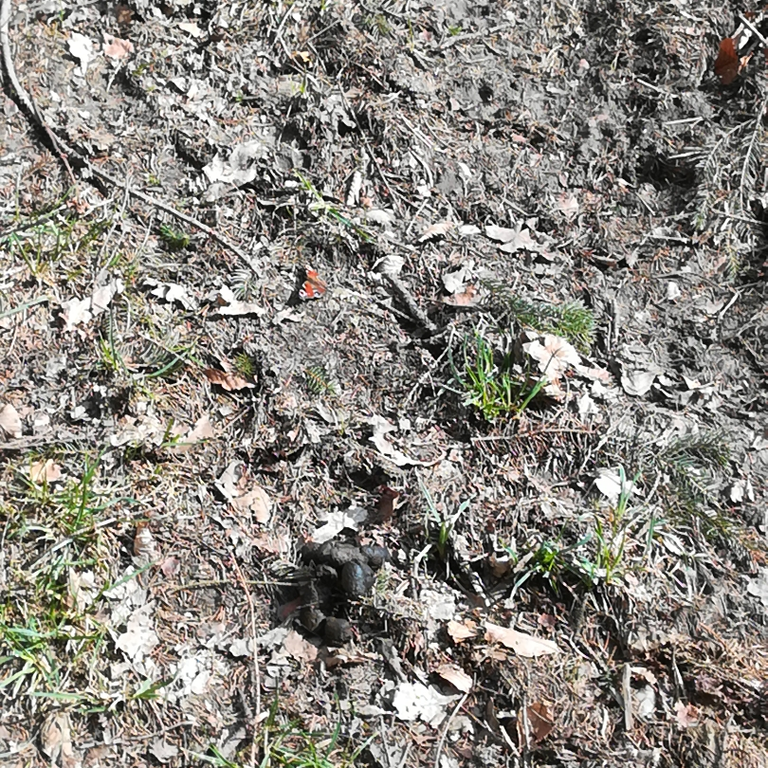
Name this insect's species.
Aglais io
